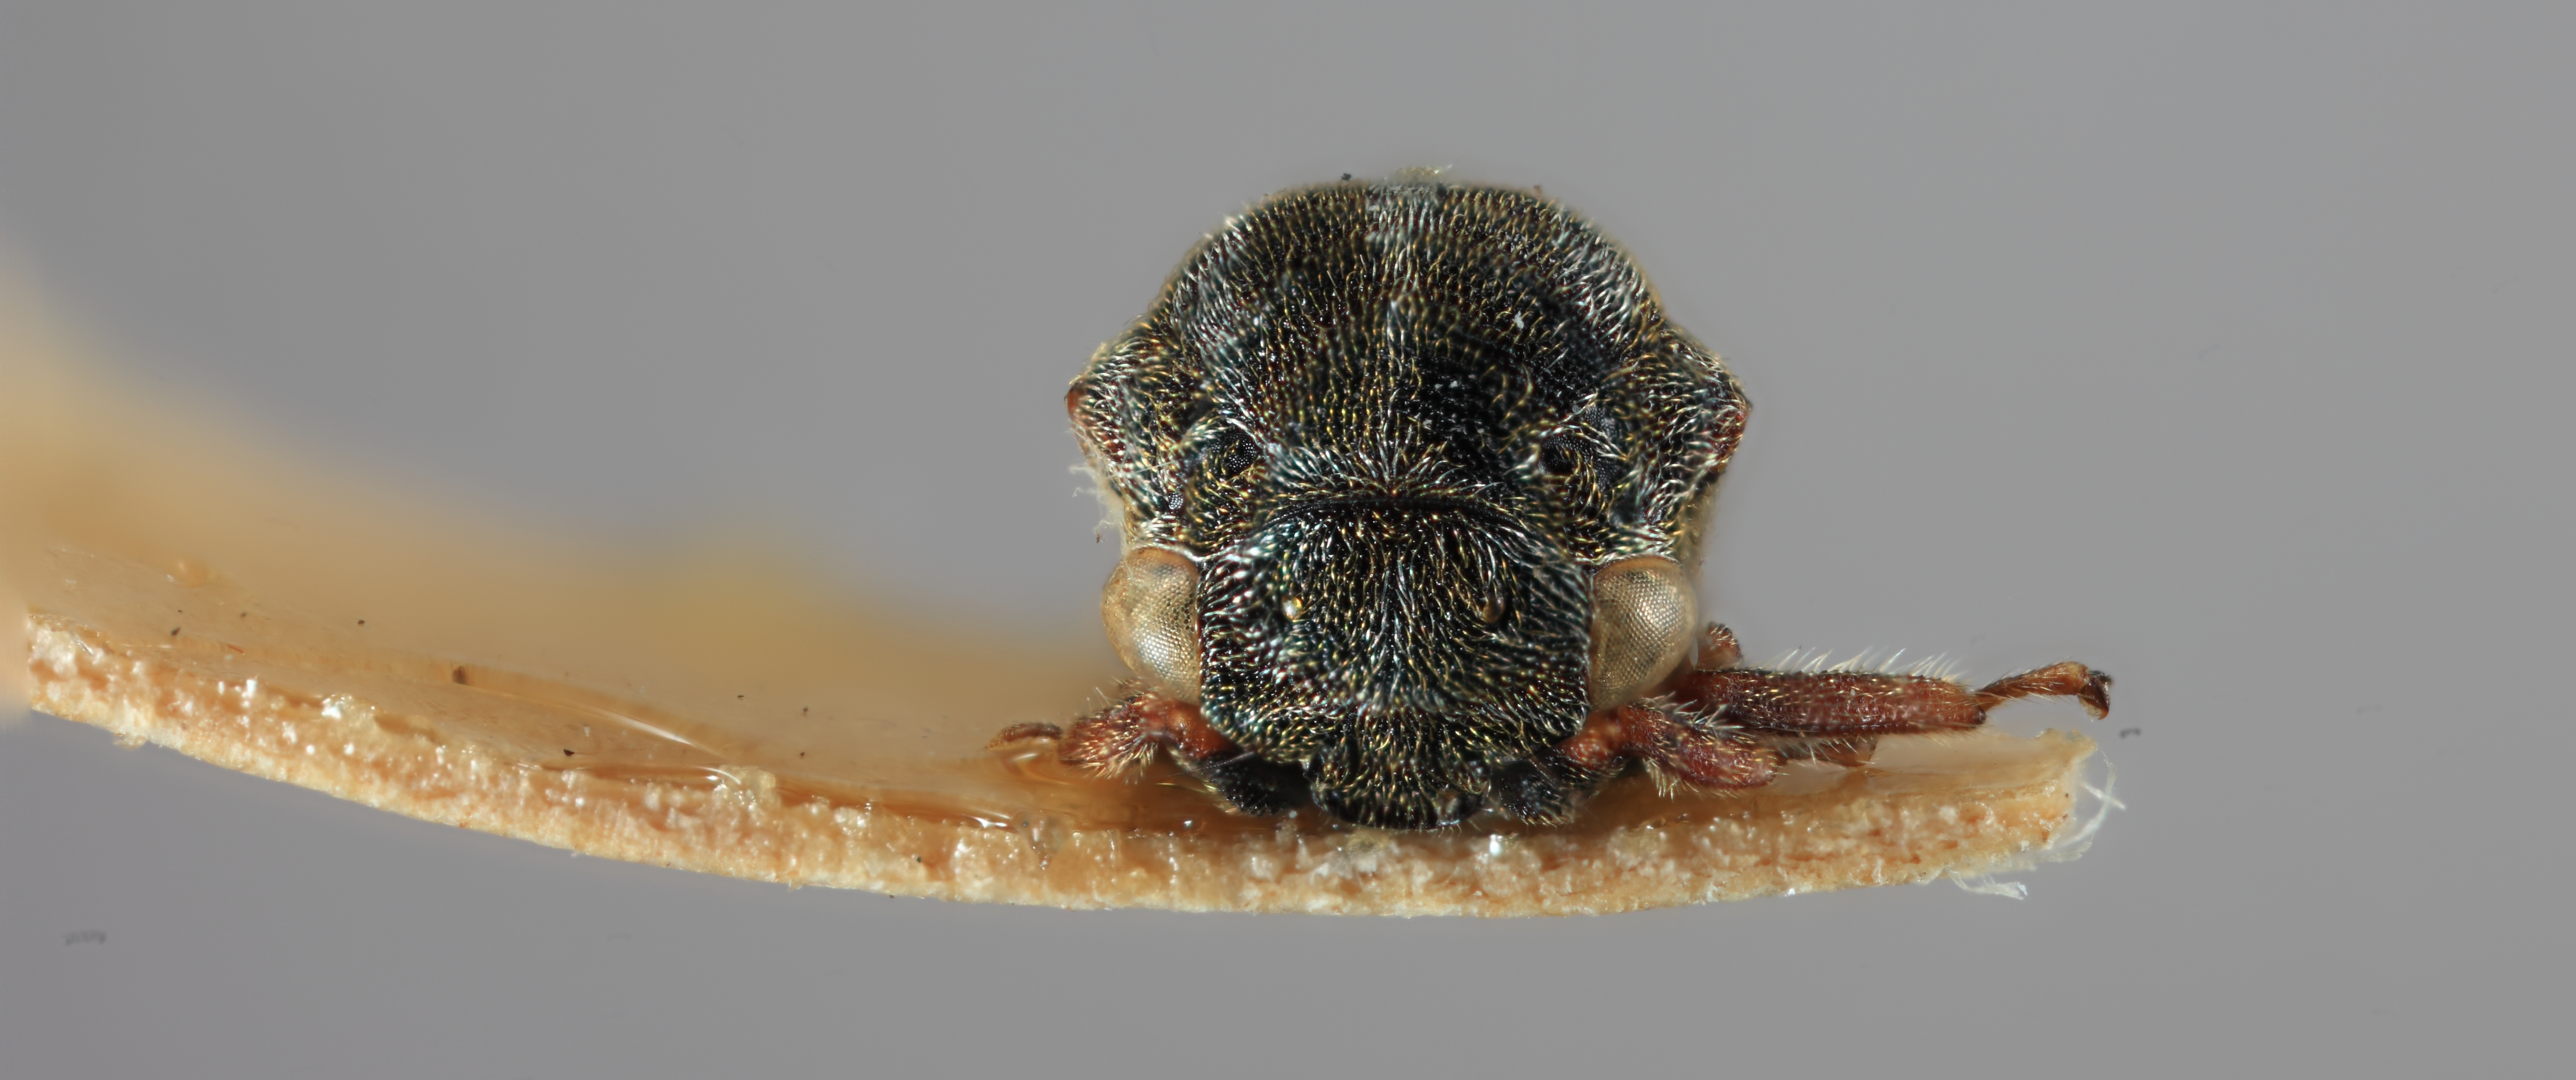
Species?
Gargara nodulata
